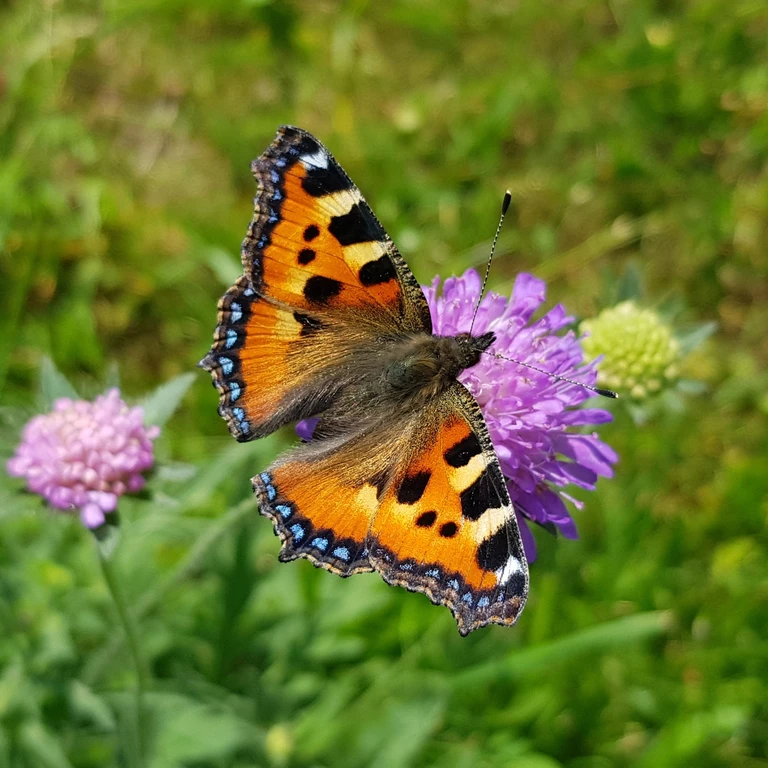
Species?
Aglais urticae
